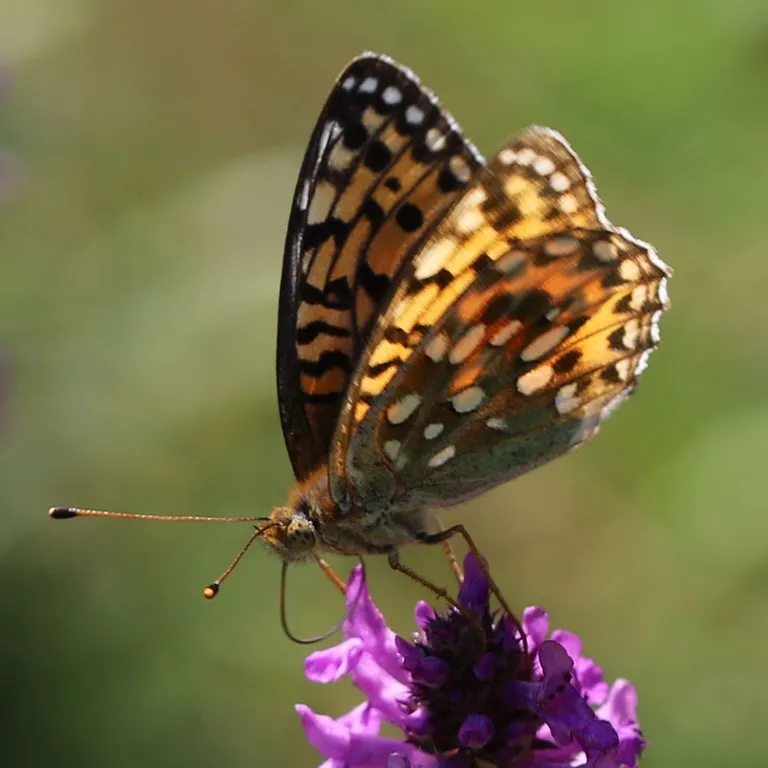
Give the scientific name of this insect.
Speyeria aglaja
